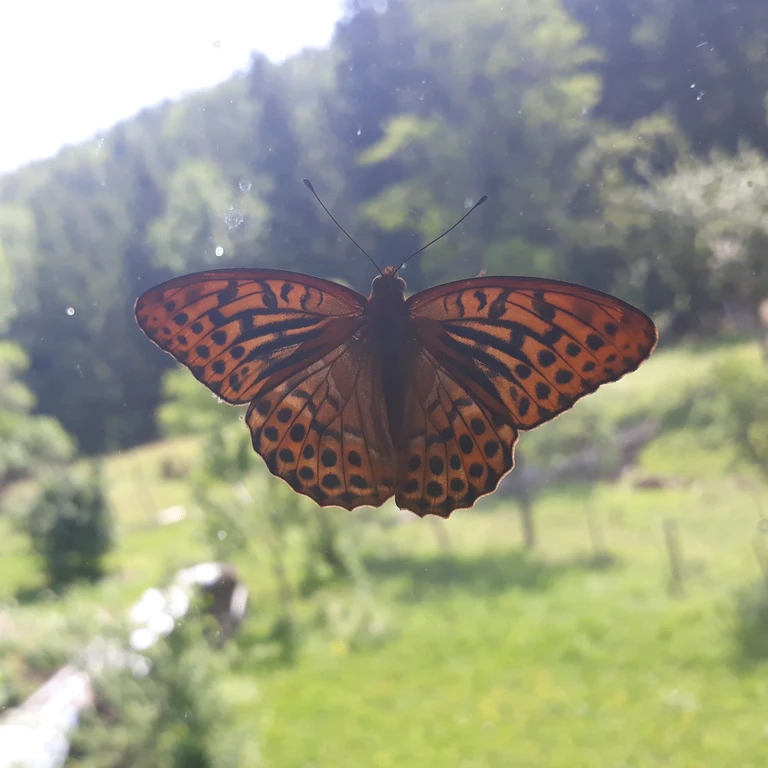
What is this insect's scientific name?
Argynnis paphia
